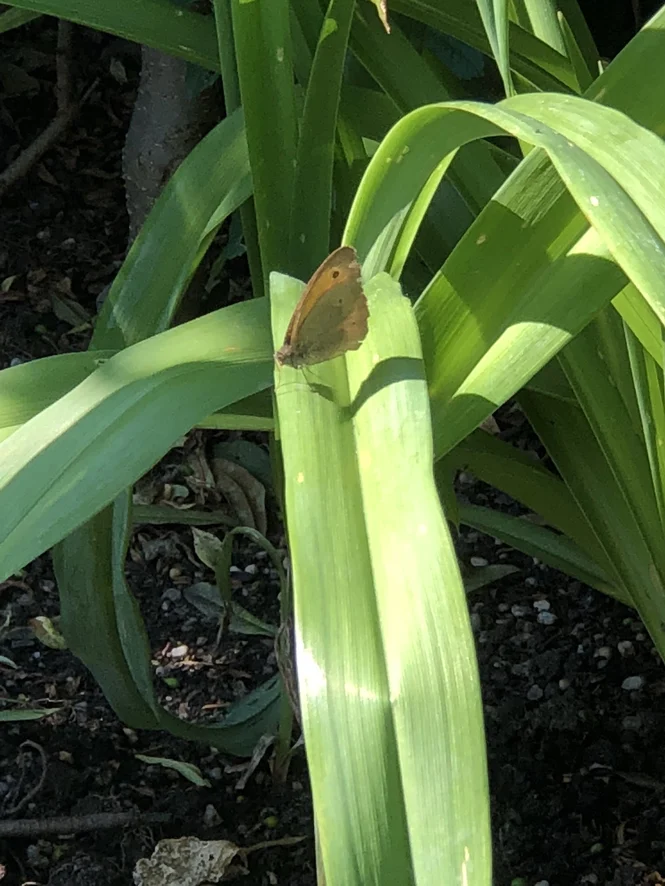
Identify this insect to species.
Maniola jurtina
